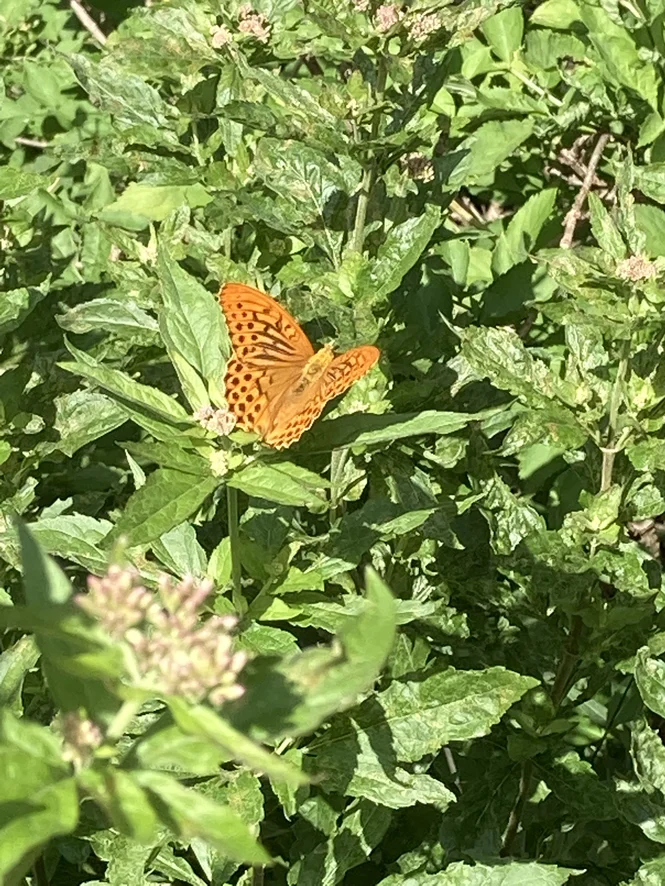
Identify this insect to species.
Argynnis paphia
